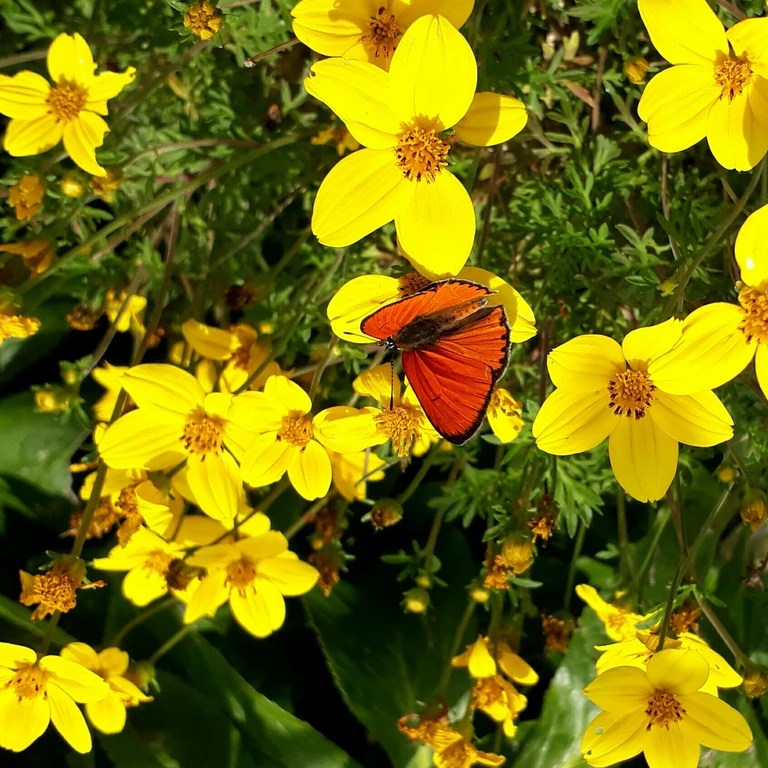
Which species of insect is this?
Lycaena dispar
